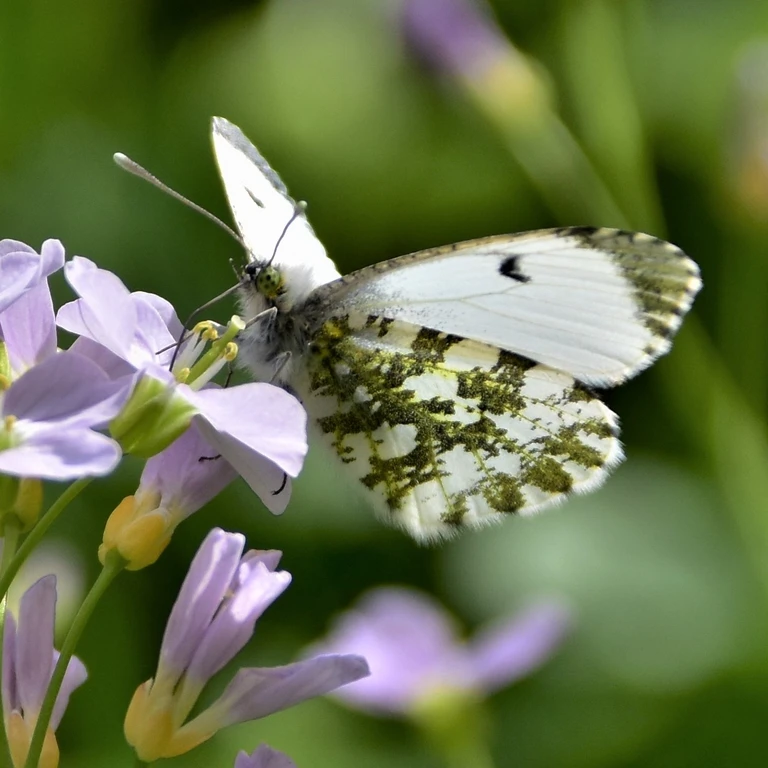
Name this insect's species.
Anthocharis cardamines
